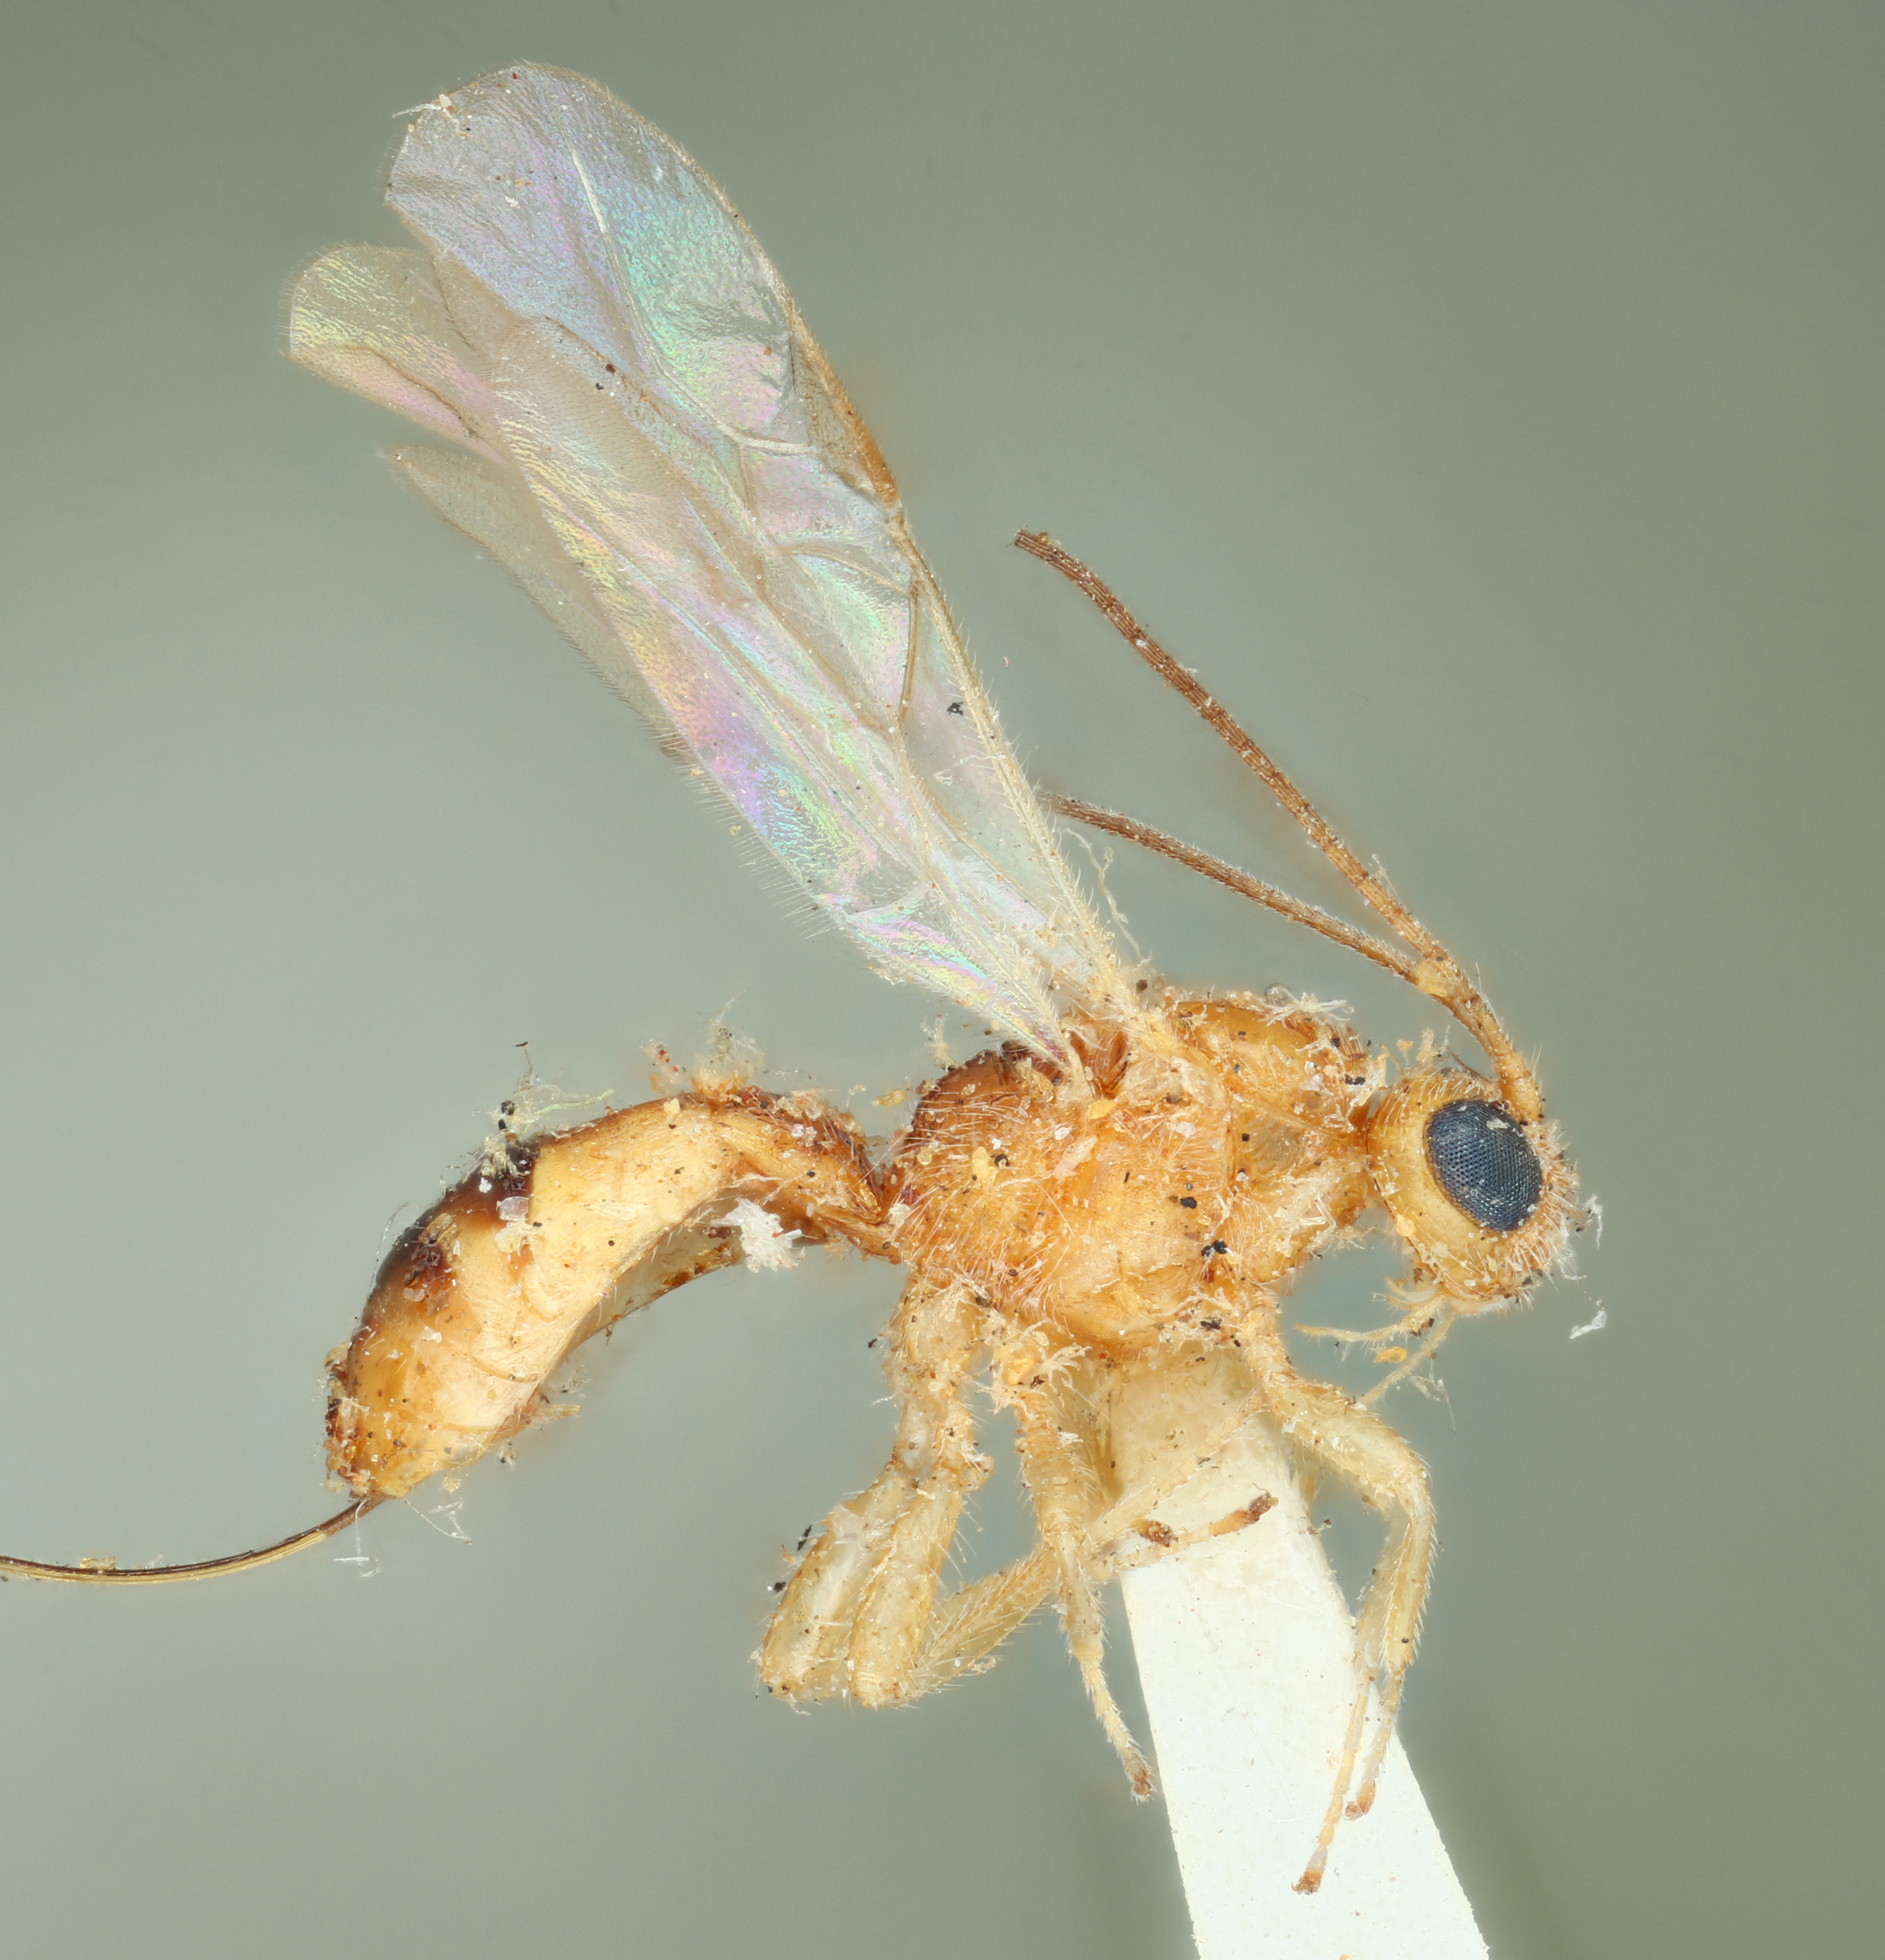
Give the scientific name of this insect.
Bracon arizonensis
